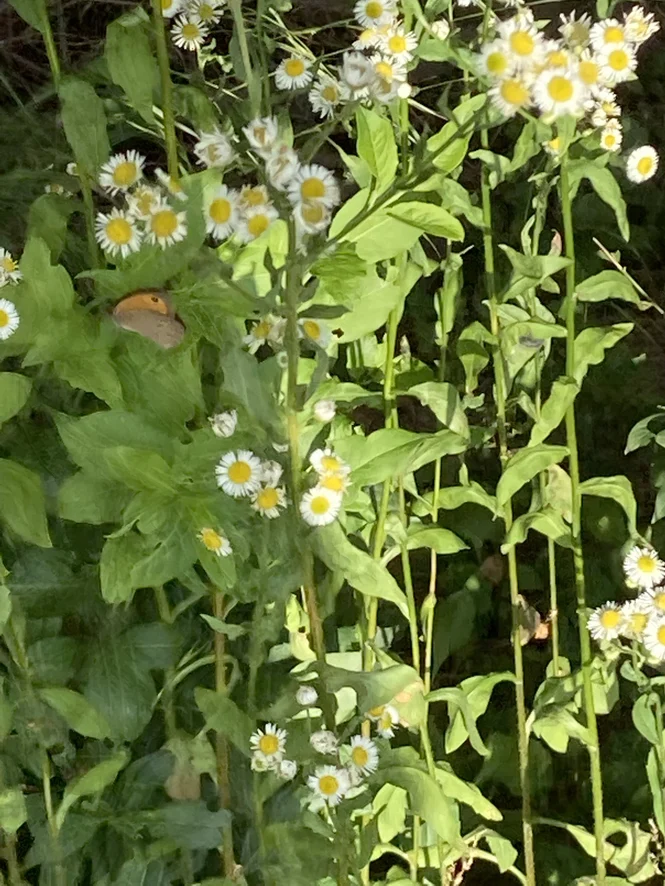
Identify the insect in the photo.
Maniola jurtina
